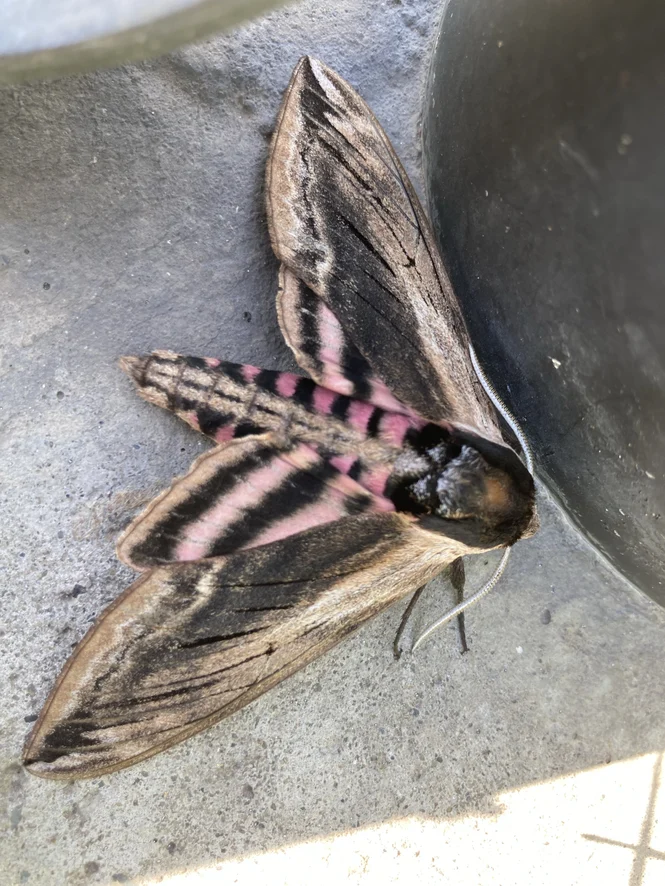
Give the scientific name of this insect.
Sphinx ligustri
